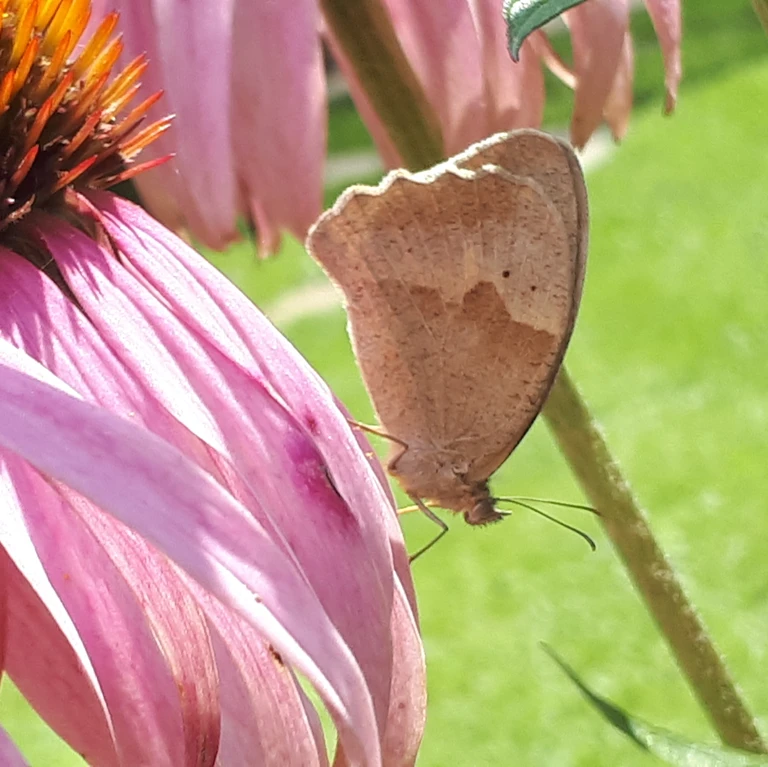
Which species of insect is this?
Maniola jurtina
